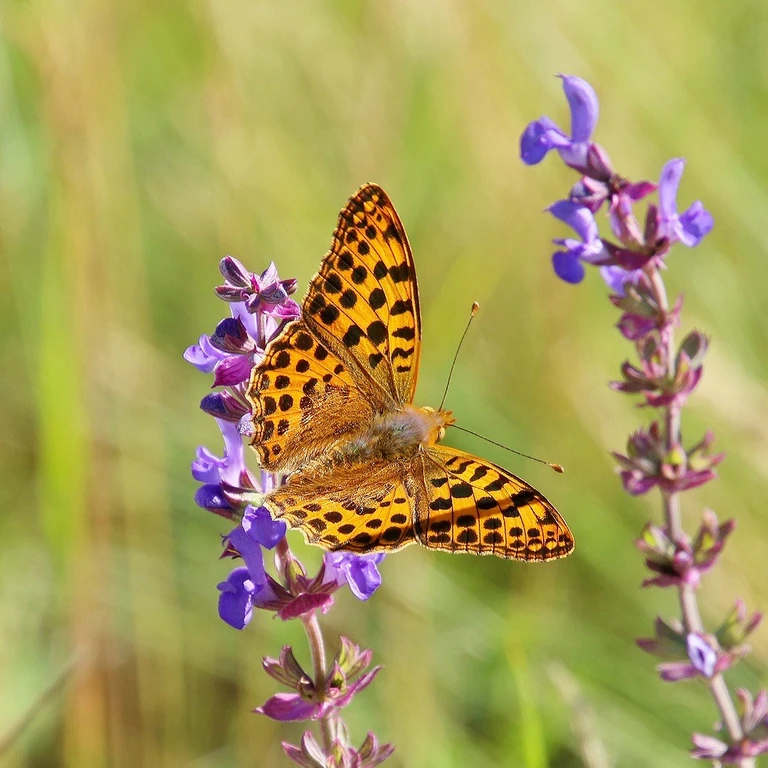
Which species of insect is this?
Issoria lathonia
